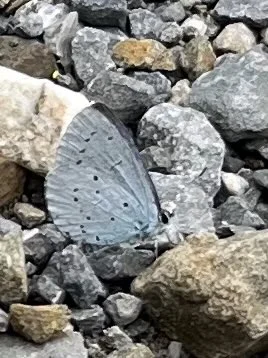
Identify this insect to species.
Celastrina argiolus
